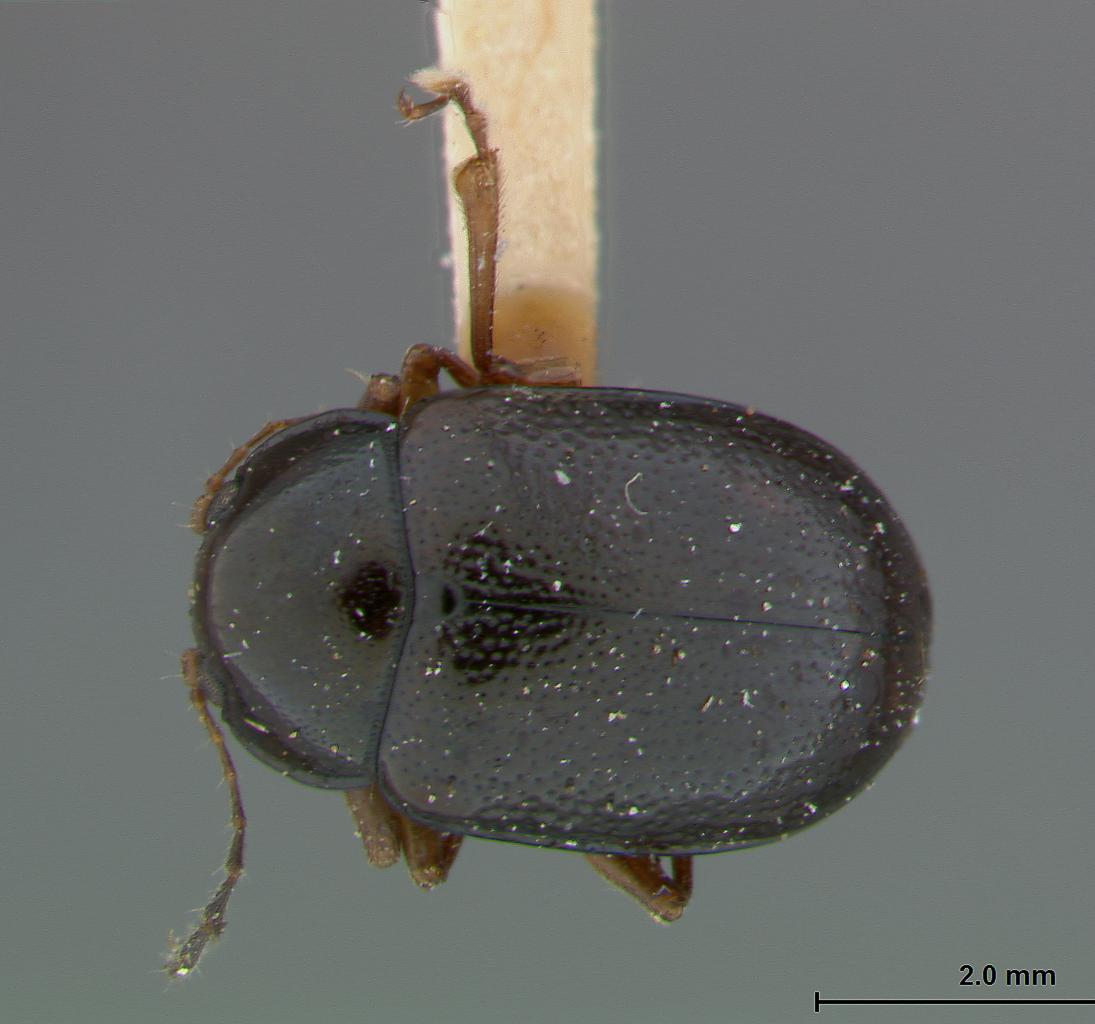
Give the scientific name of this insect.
Colaspoides icterica
